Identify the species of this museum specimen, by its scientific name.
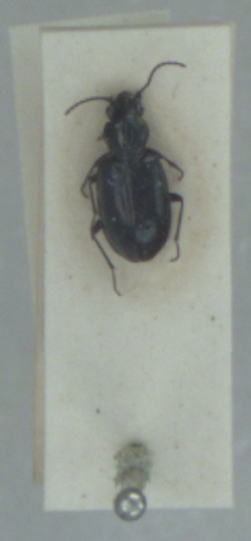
Bembidion bipunctatum
